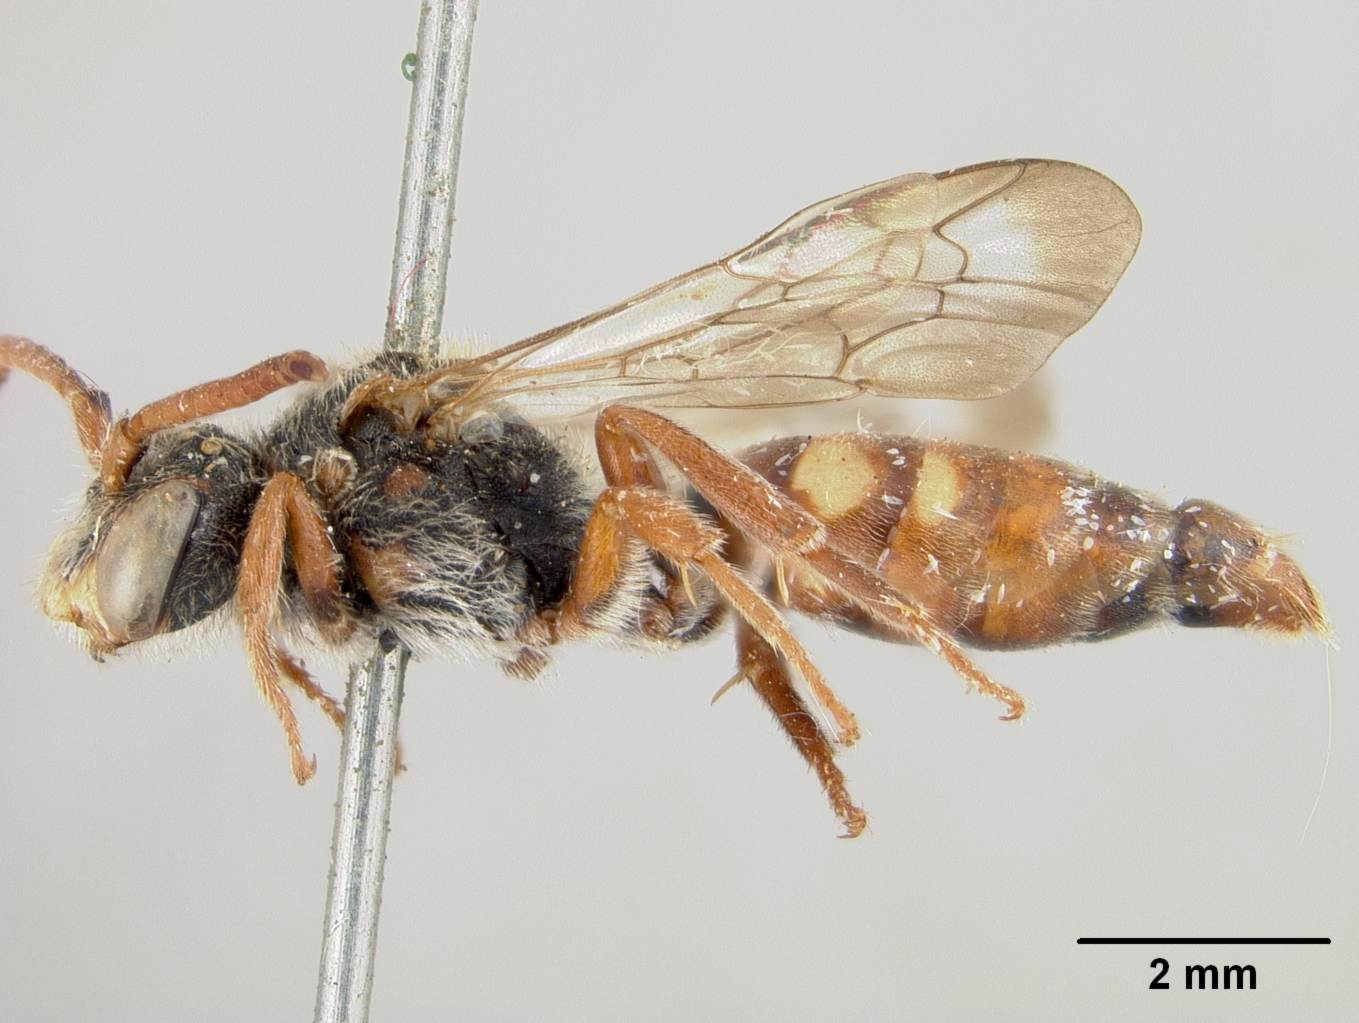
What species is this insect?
Nomada cornelliana
